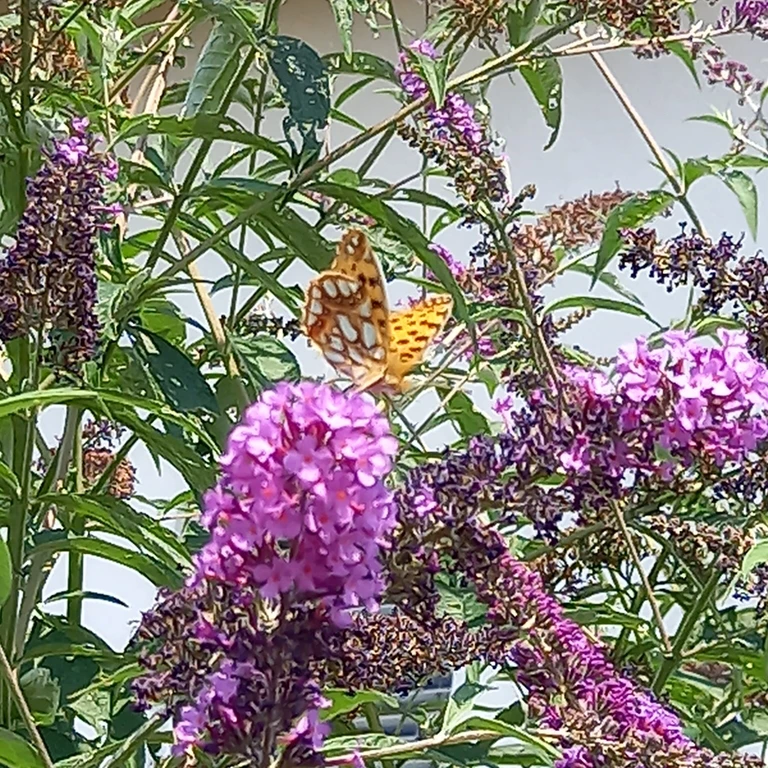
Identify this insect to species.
Issoria lathonia
